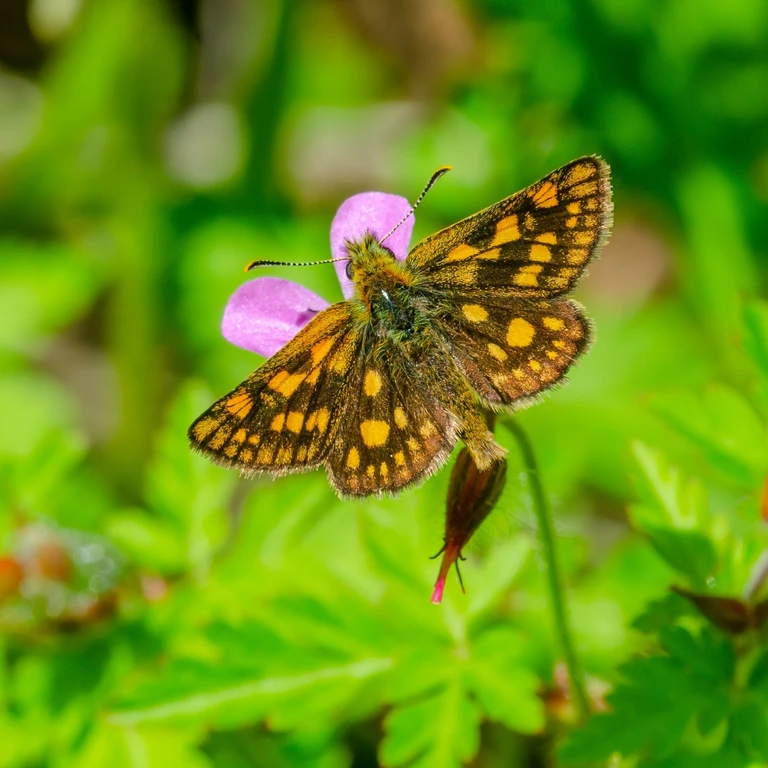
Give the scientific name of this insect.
Carterocephalus palaemon
